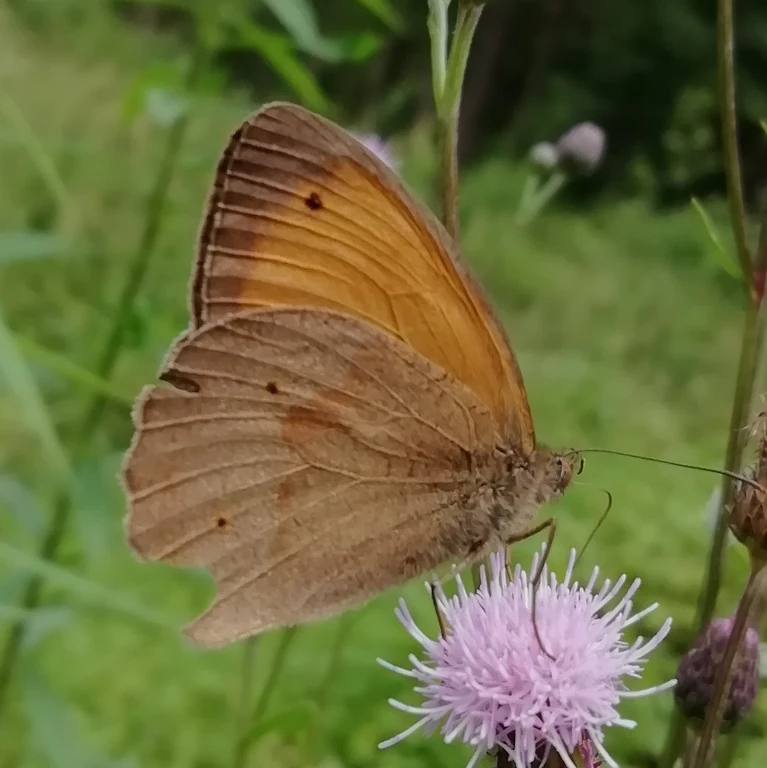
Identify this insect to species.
Maniola jurtina
